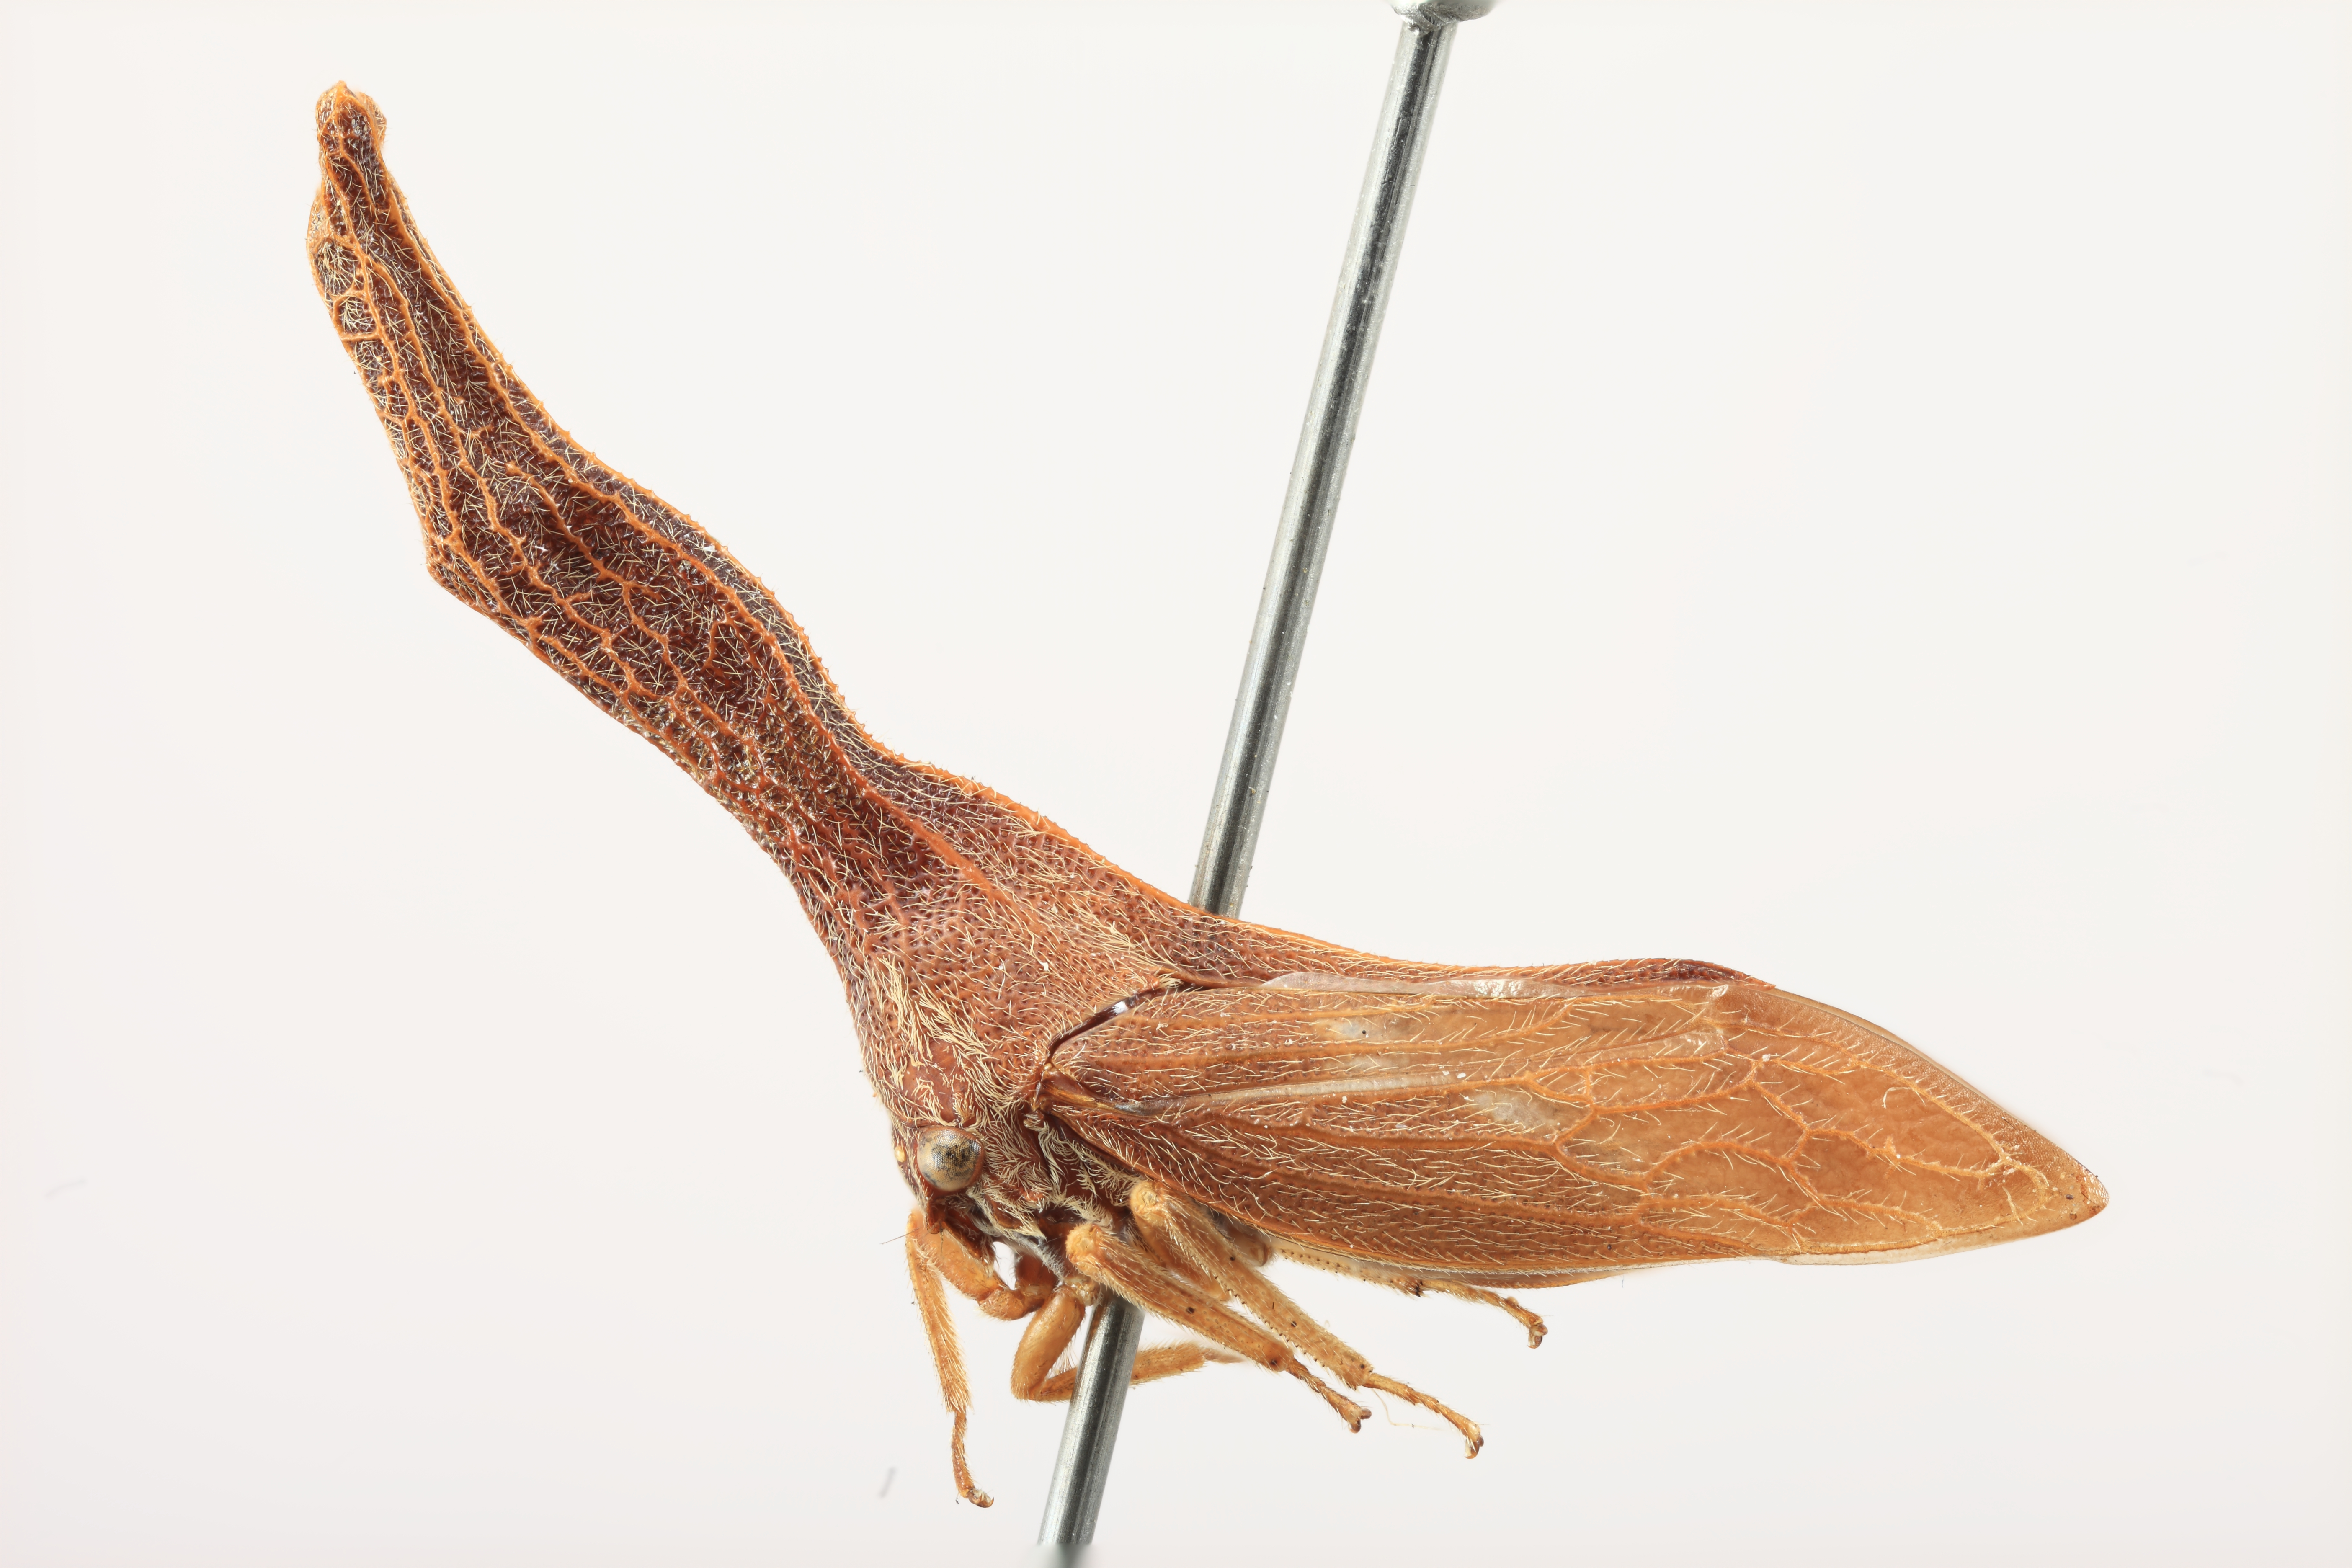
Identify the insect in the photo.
Pyrgonota brevifurca
